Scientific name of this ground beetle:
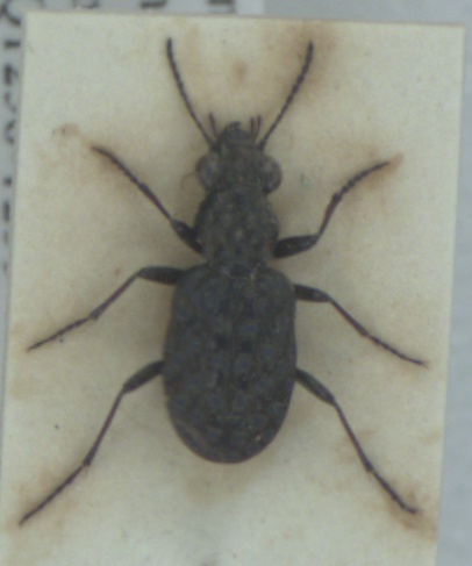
Elaphrus cupreus
